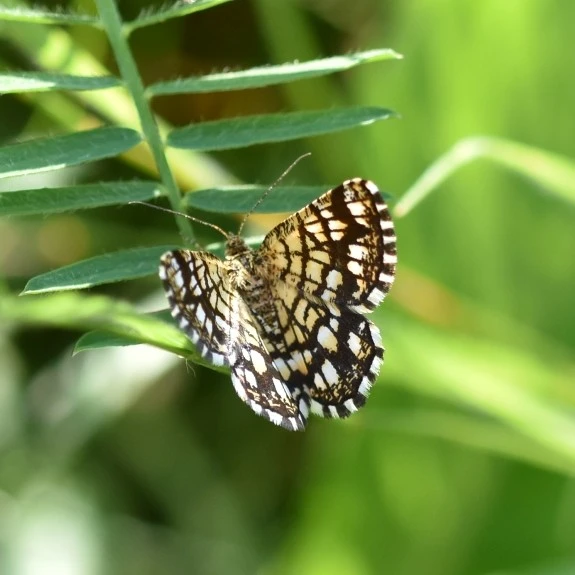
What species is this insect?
Chiasmia clathrata
